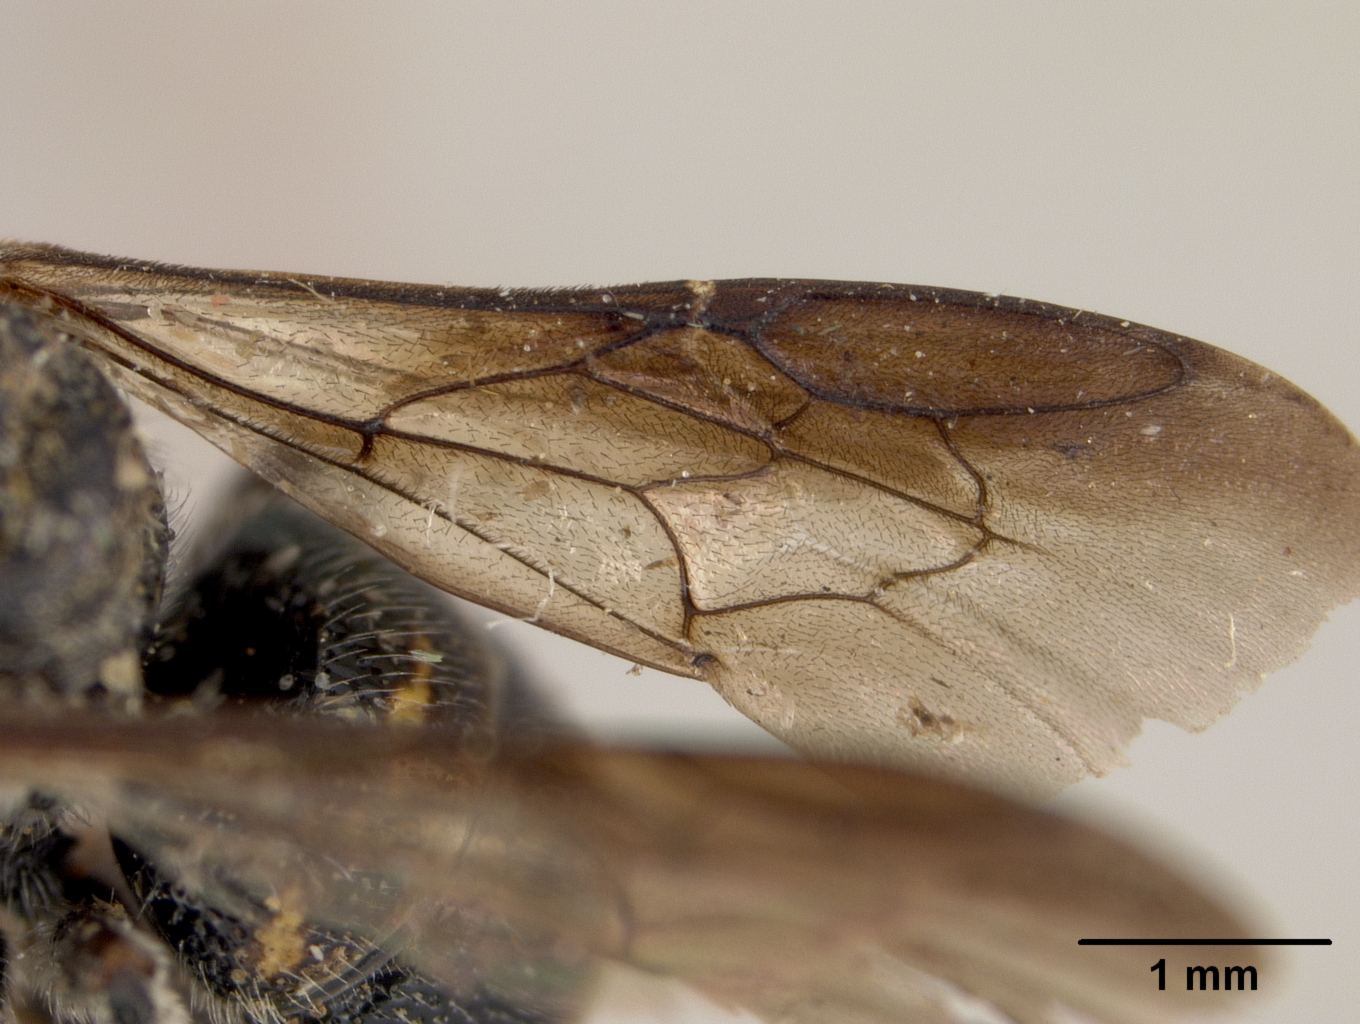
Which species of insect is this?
Stelis vidalesi
